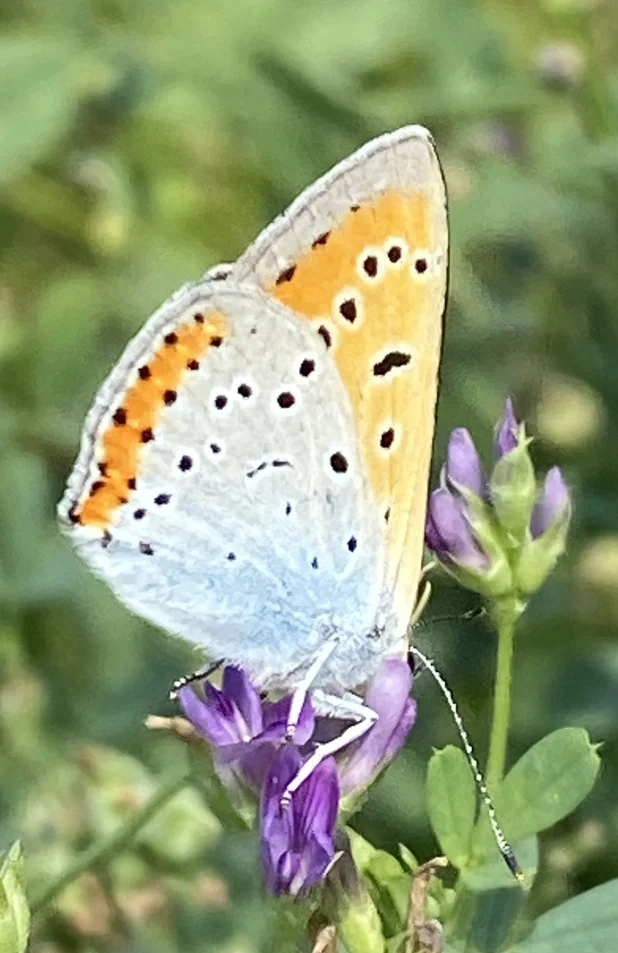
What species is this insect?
Lycaena dispar
